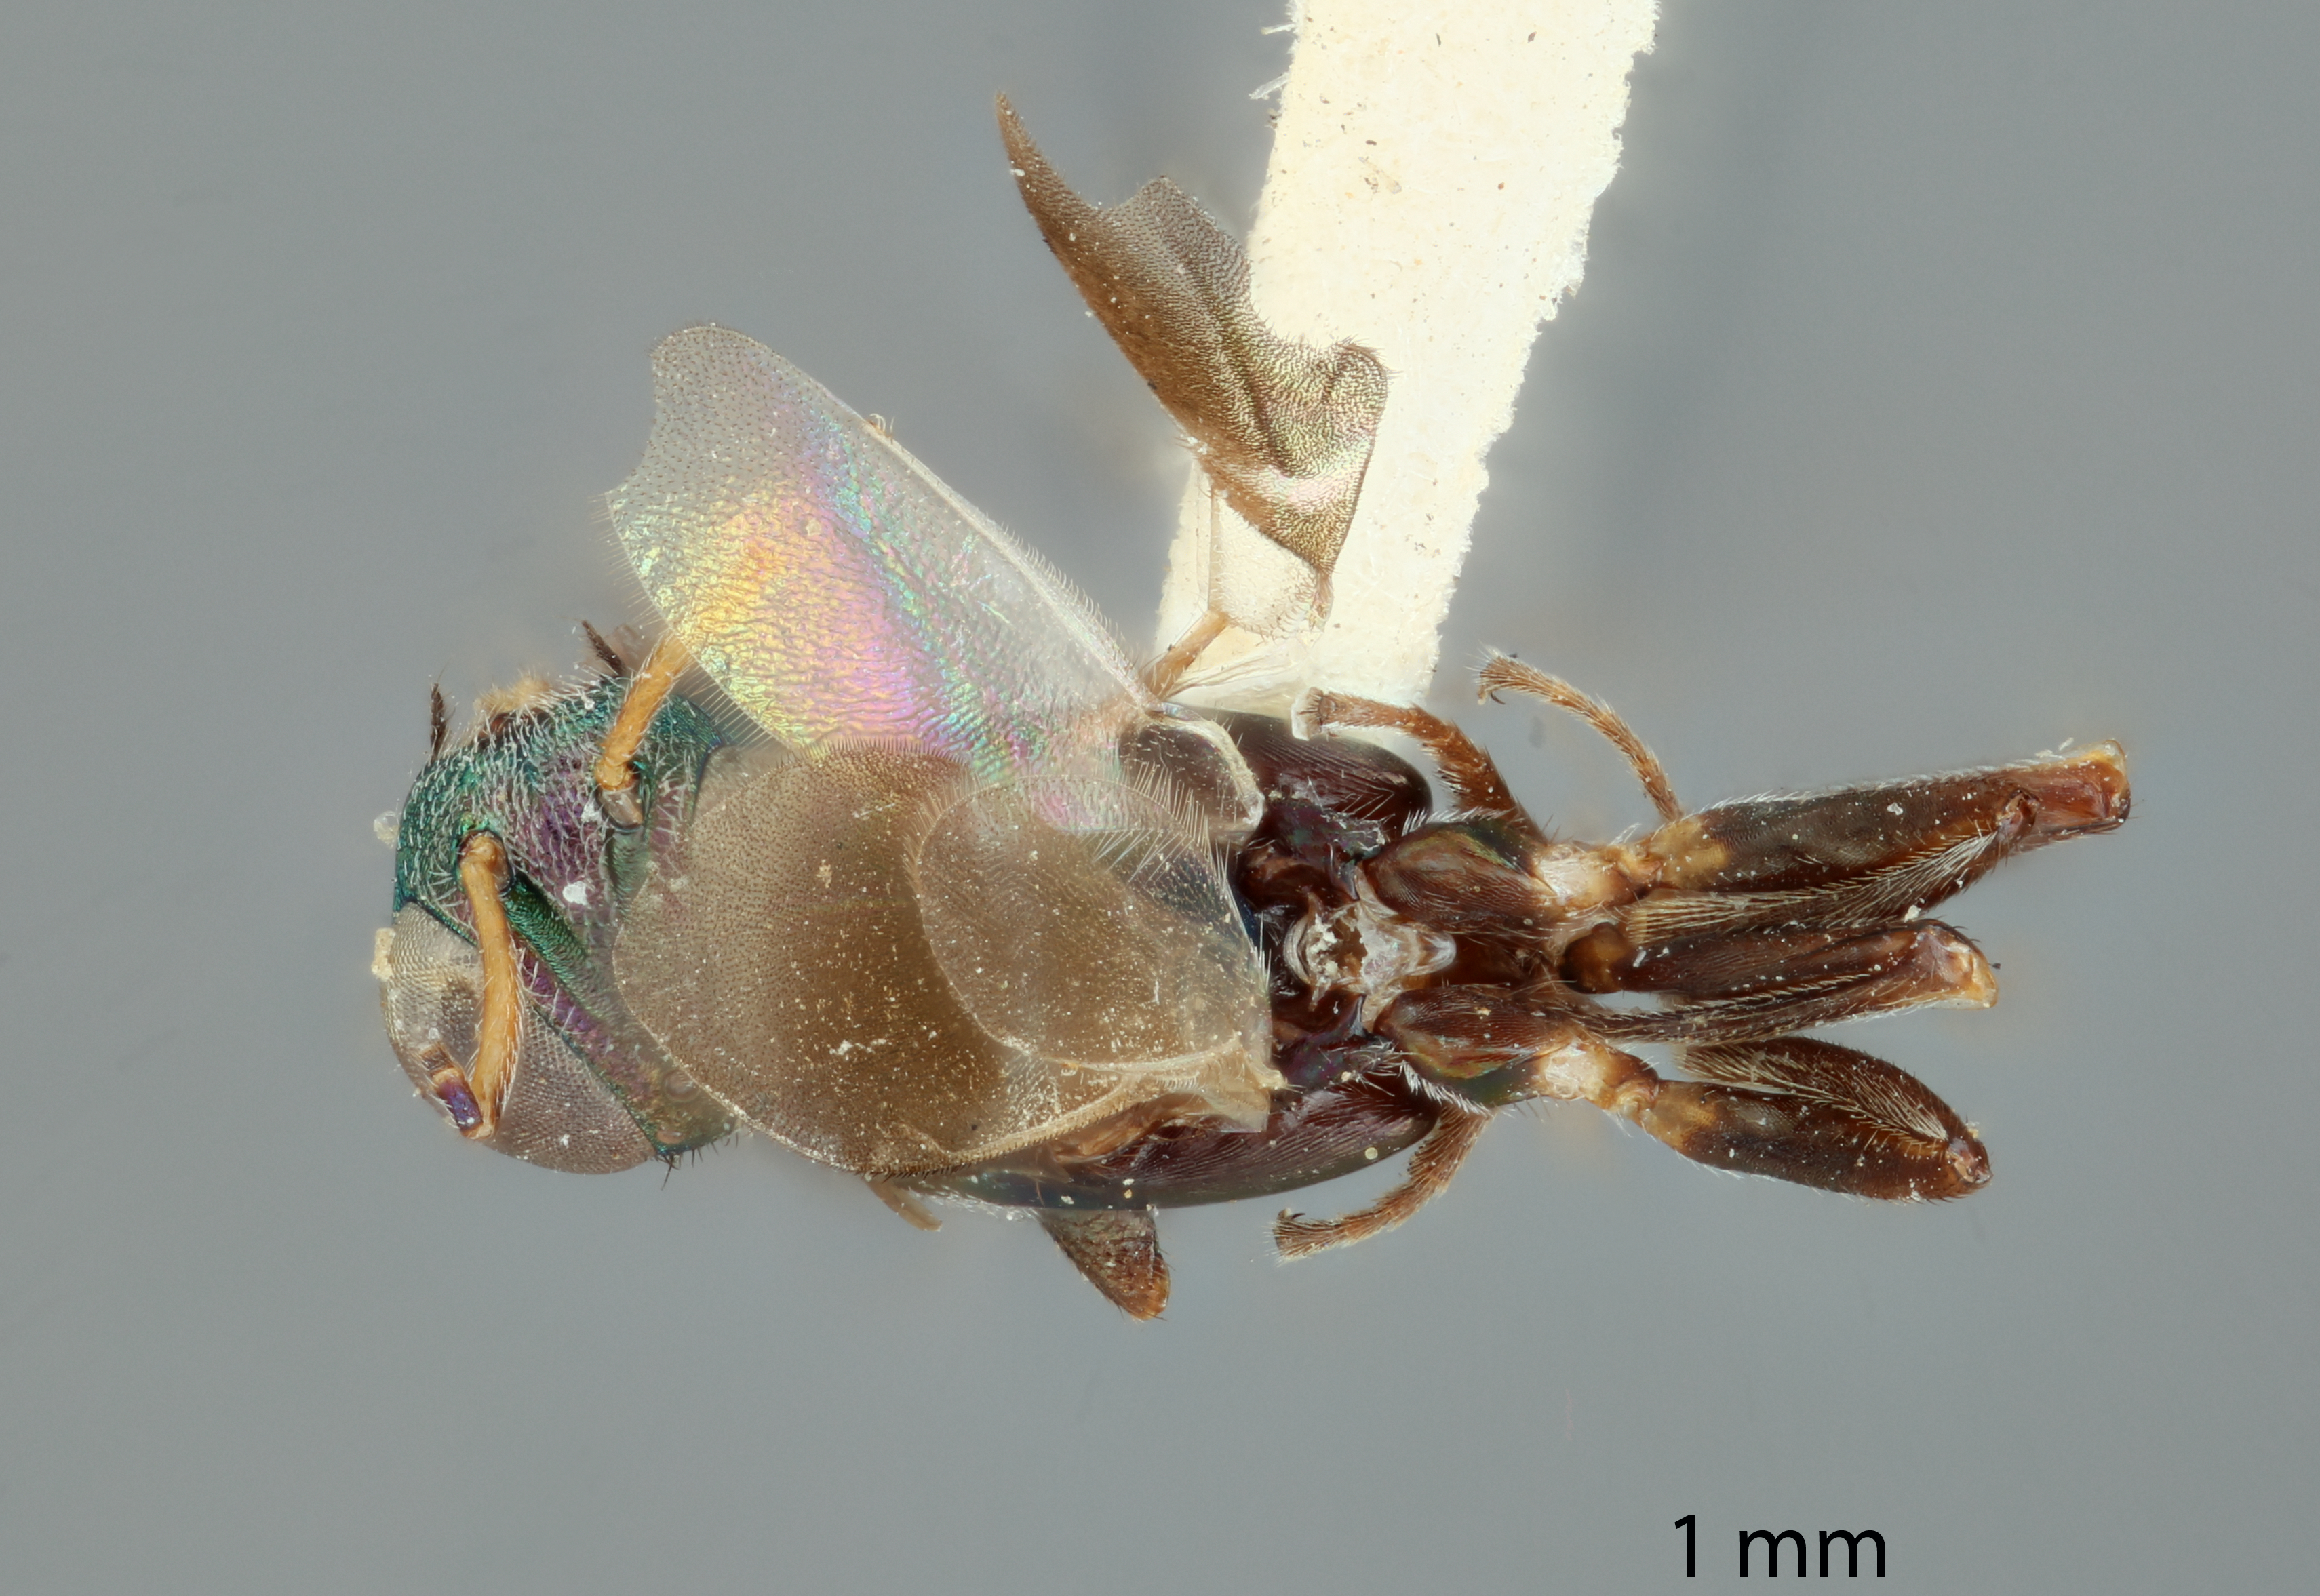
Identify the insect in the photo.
Anastatus stantoni
